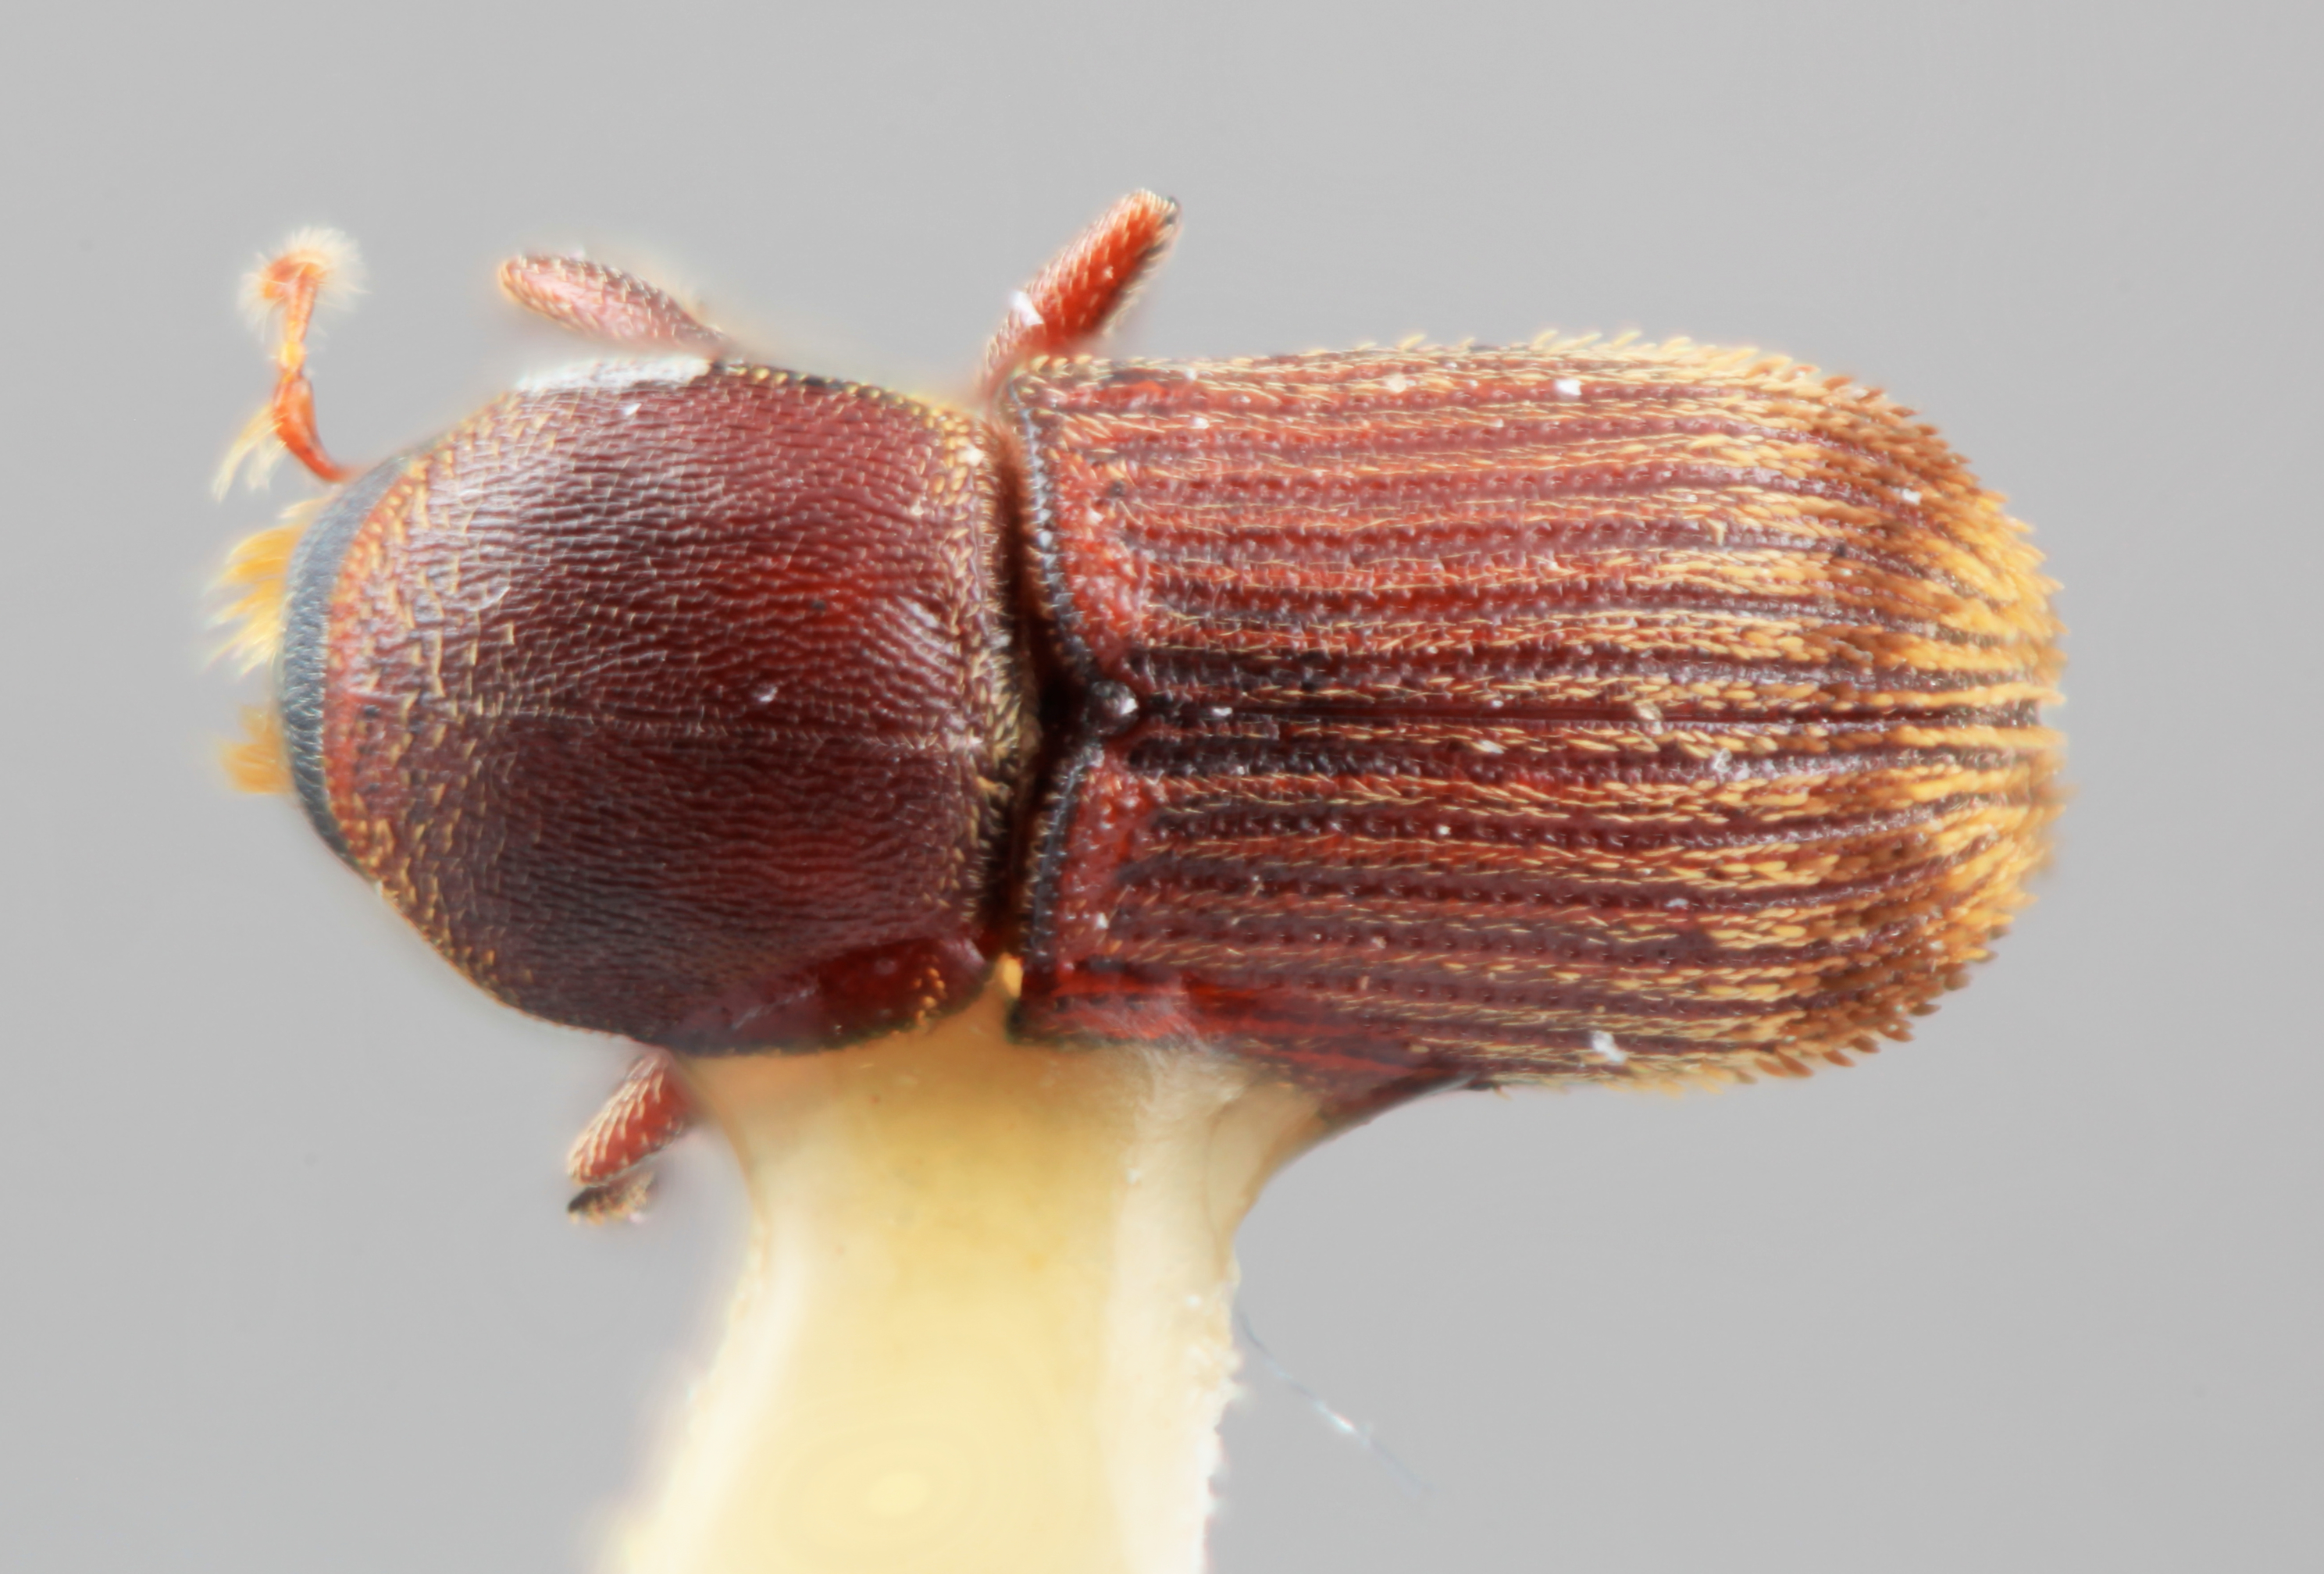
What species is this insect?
Cnesinus adusticus
